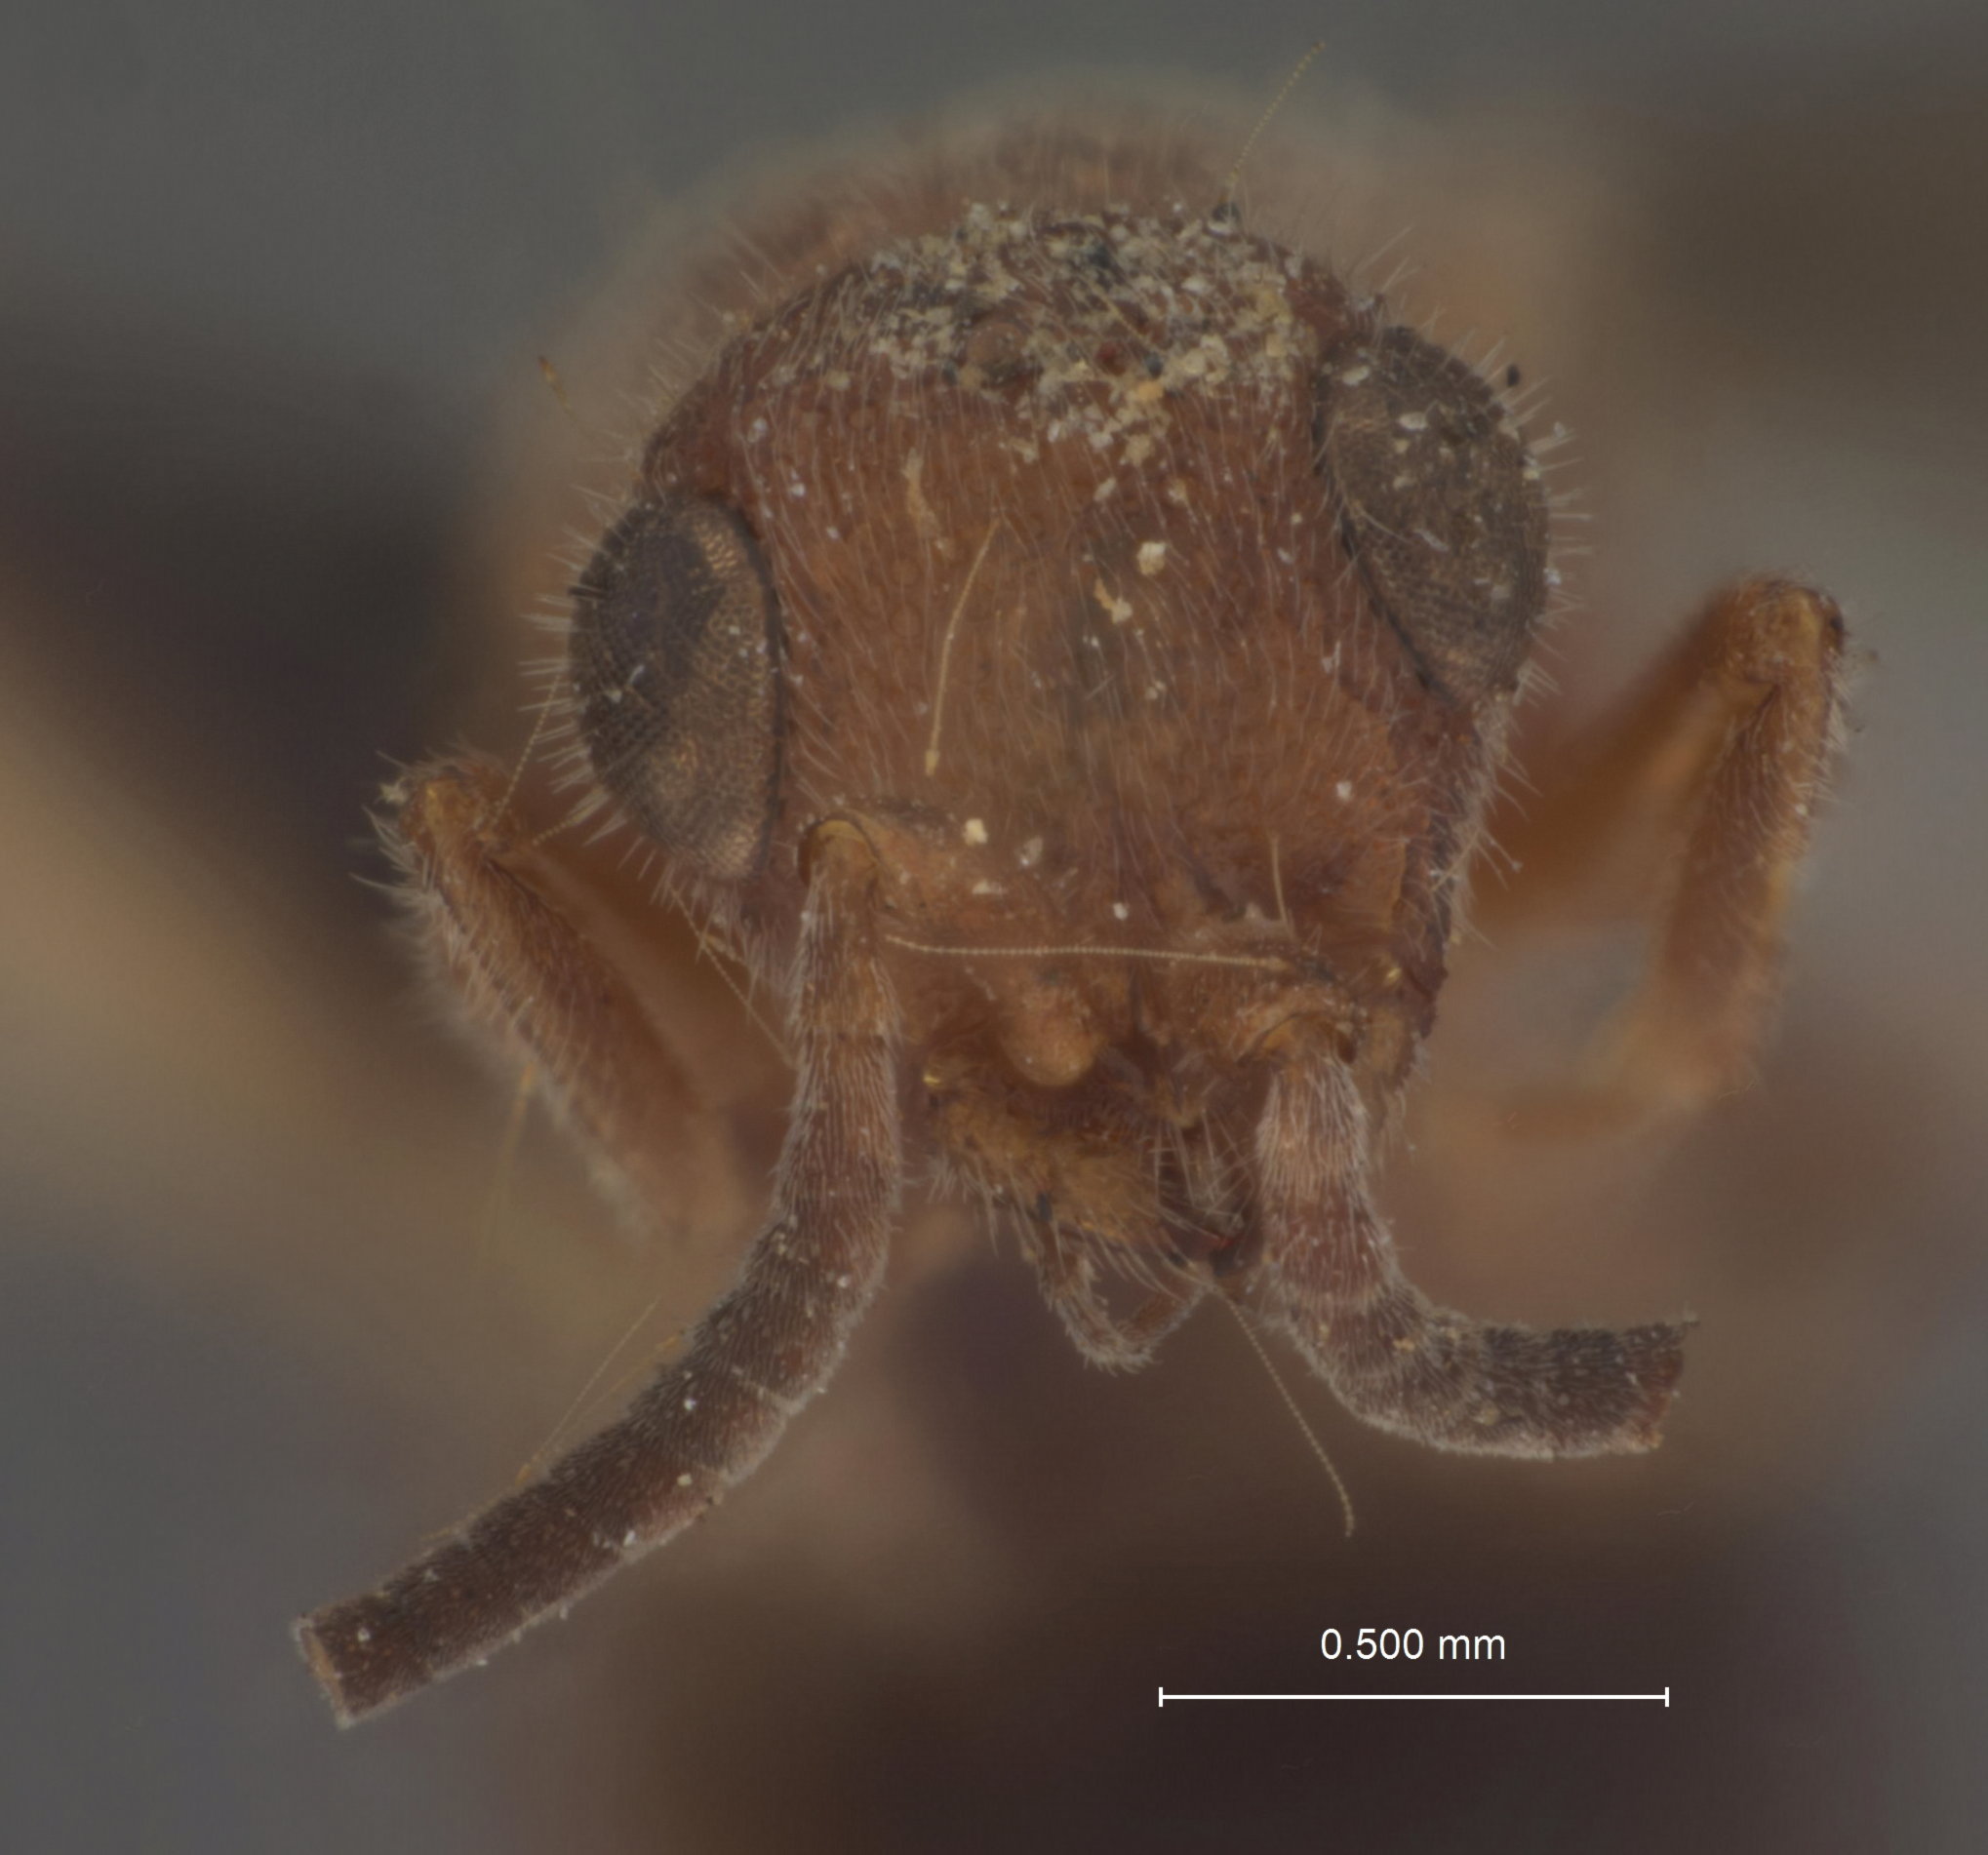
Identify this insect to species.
Sulcomesitius evansi
